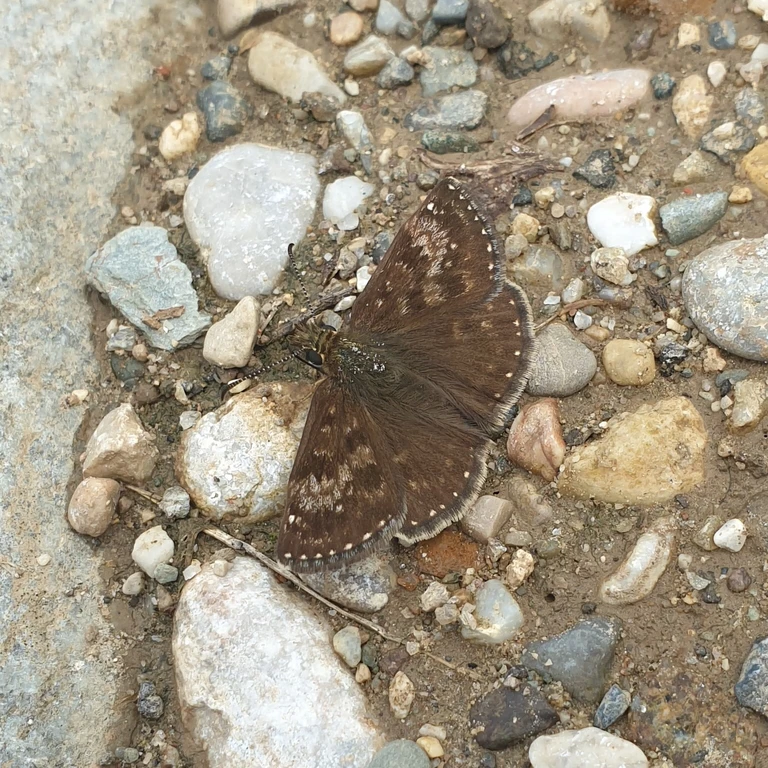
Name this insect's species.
Erynnis tages
